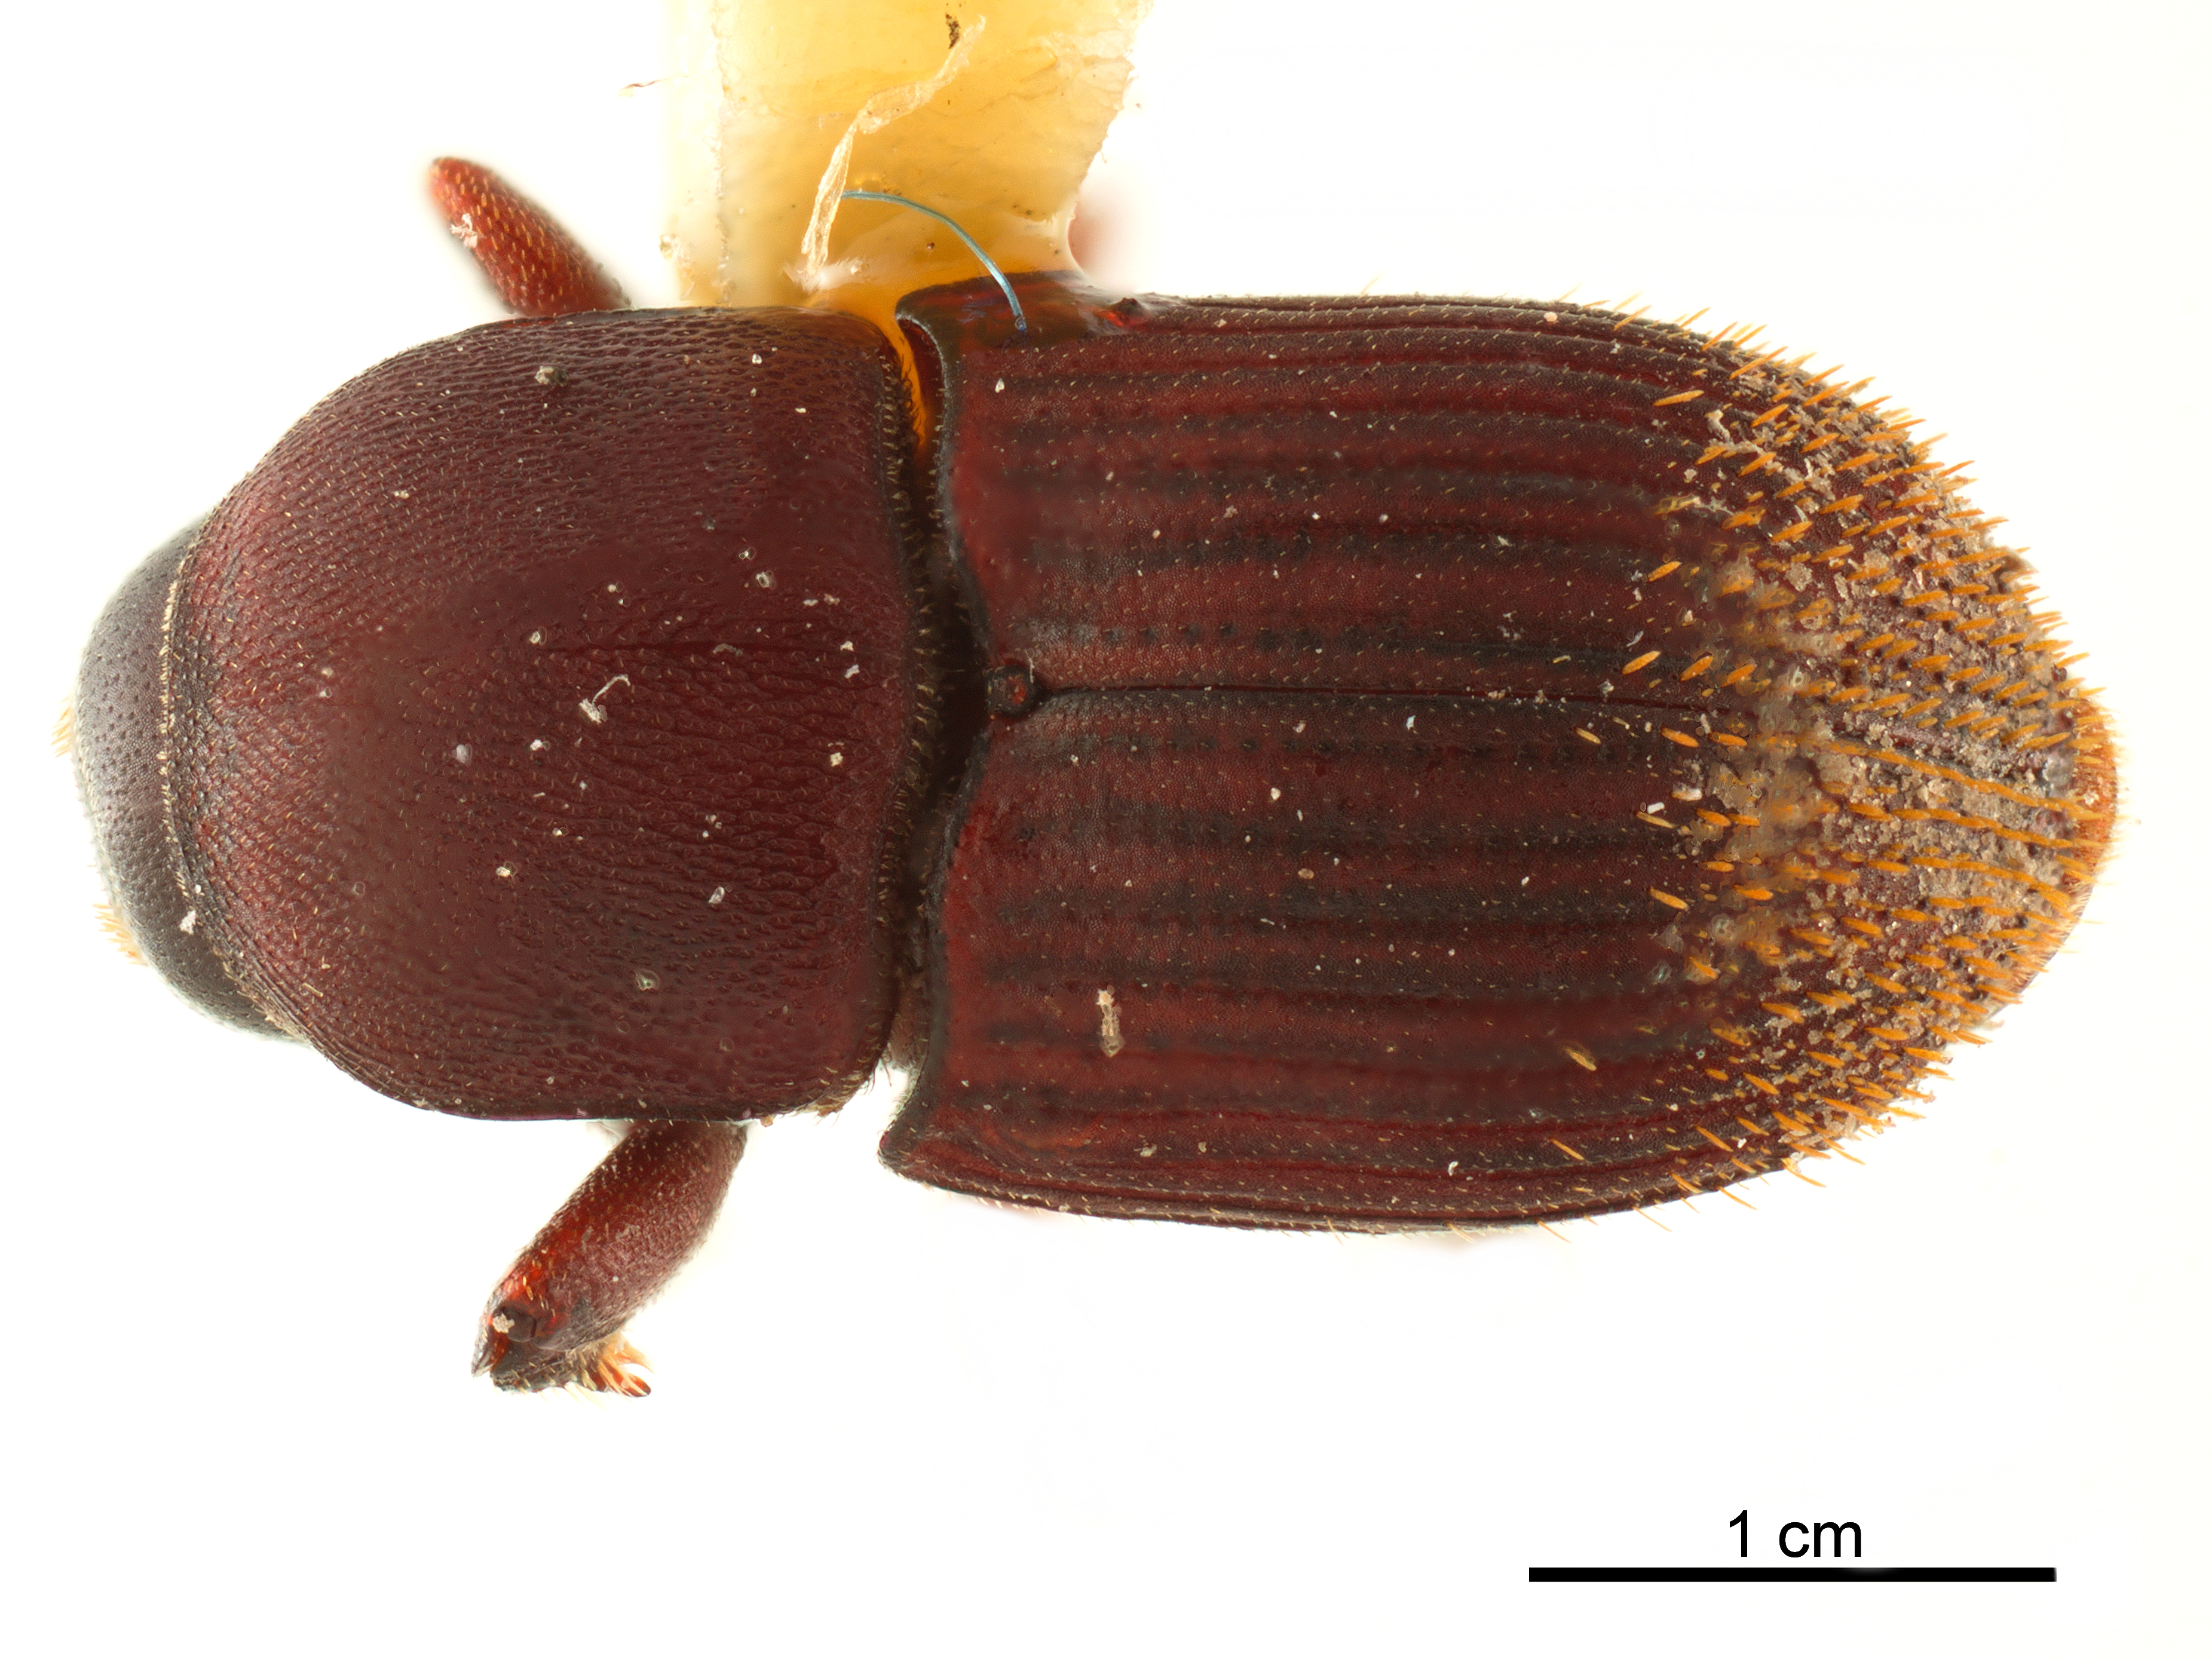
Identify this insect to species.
Eupagiocerus vastus
